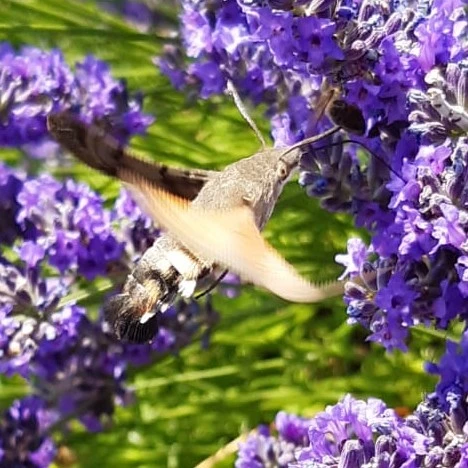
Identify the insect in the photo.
Macroglossum stellatarum
